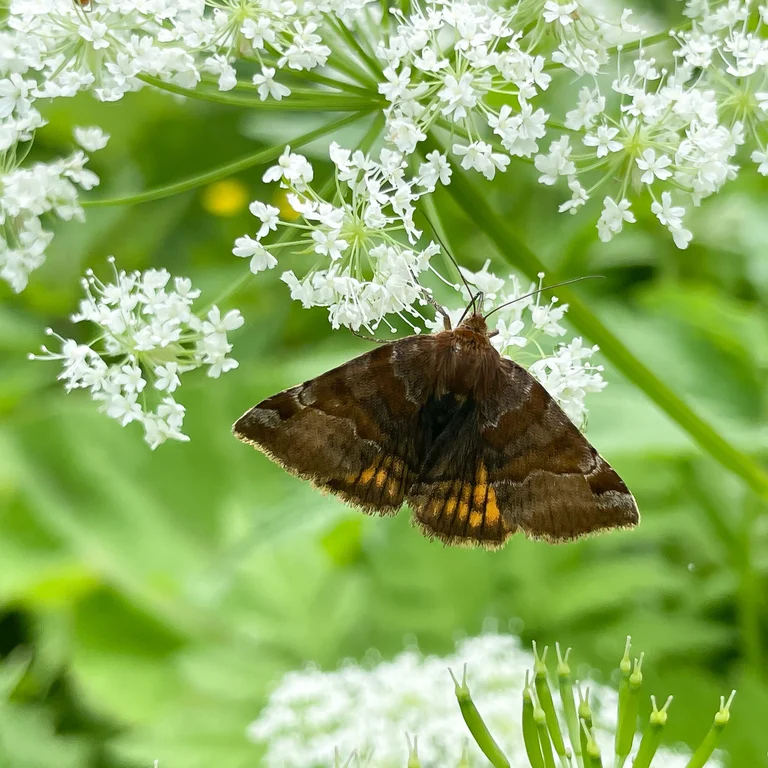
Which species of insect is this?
Euclidia glyphica
